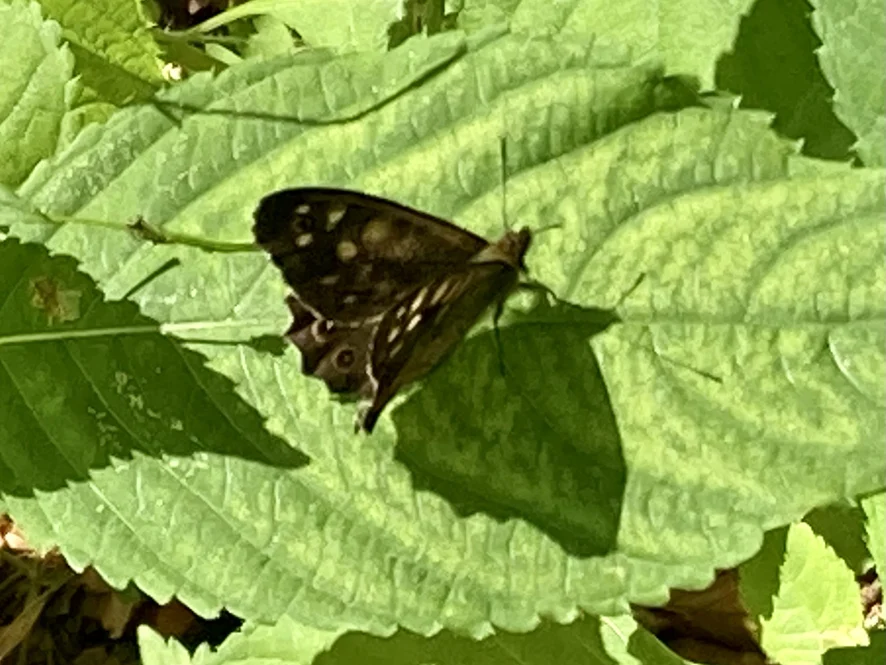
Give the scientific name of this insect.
Pararge aegeria
